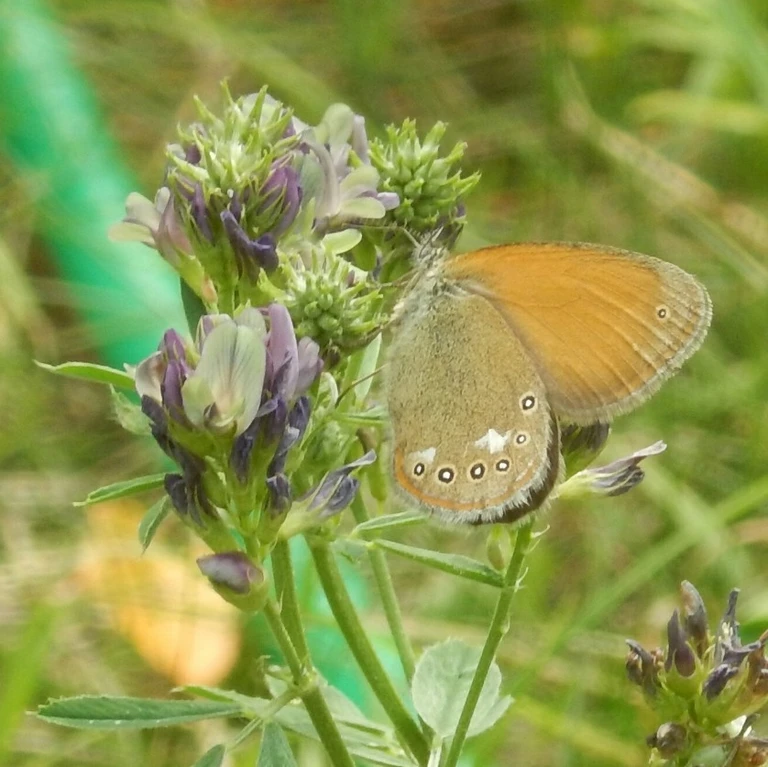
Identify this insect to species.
Coenonympha glycerion (also Coenonympha iphis)
